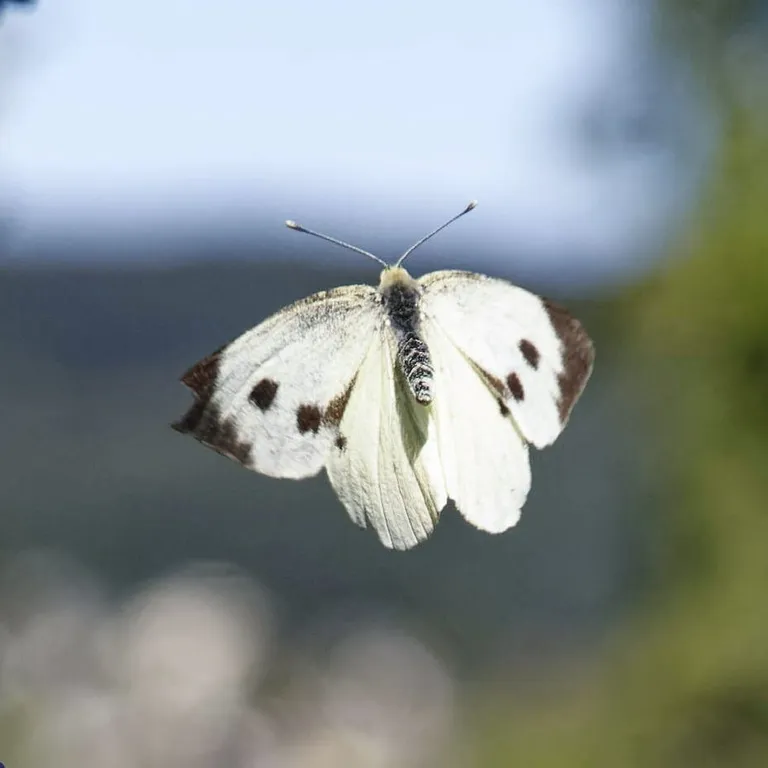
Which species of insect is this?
Pieris brassicae
